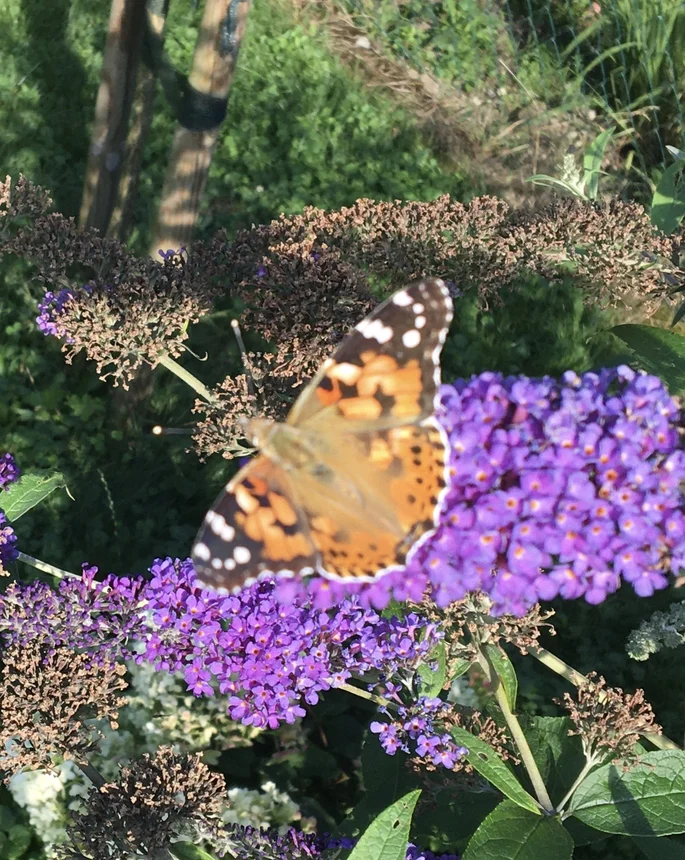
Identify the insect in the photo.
Vanessa cardui
